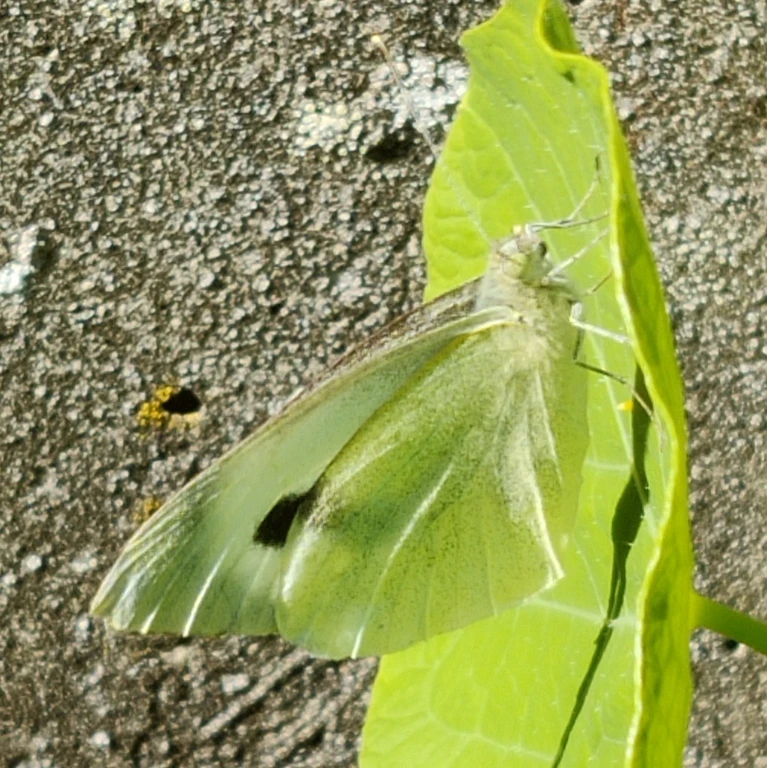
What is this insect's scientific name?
Pieris brassicae
